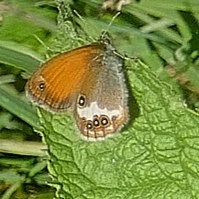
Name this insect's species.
Coenonympha arcania
